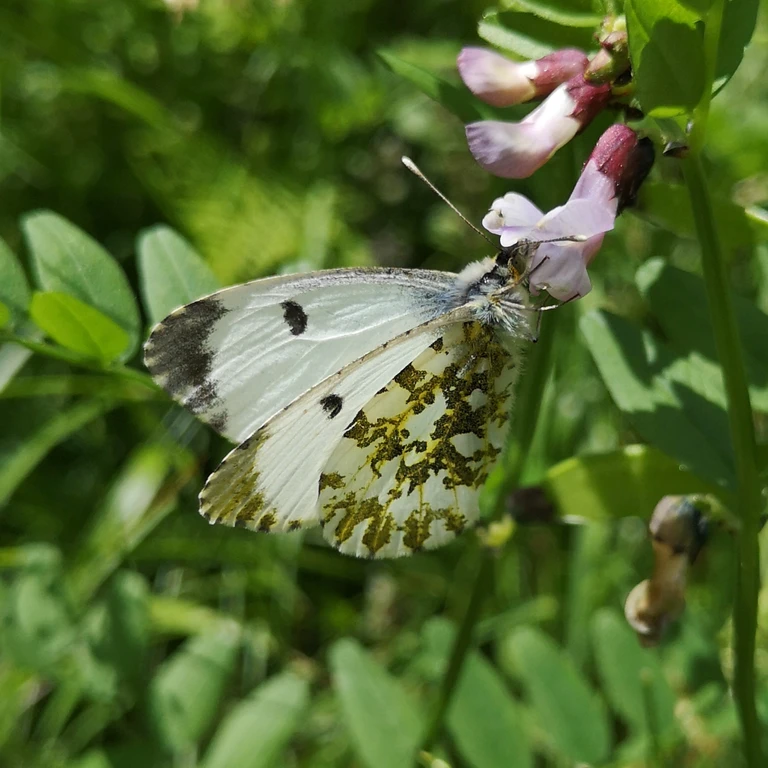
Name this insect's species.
Anthocharis cardamines
